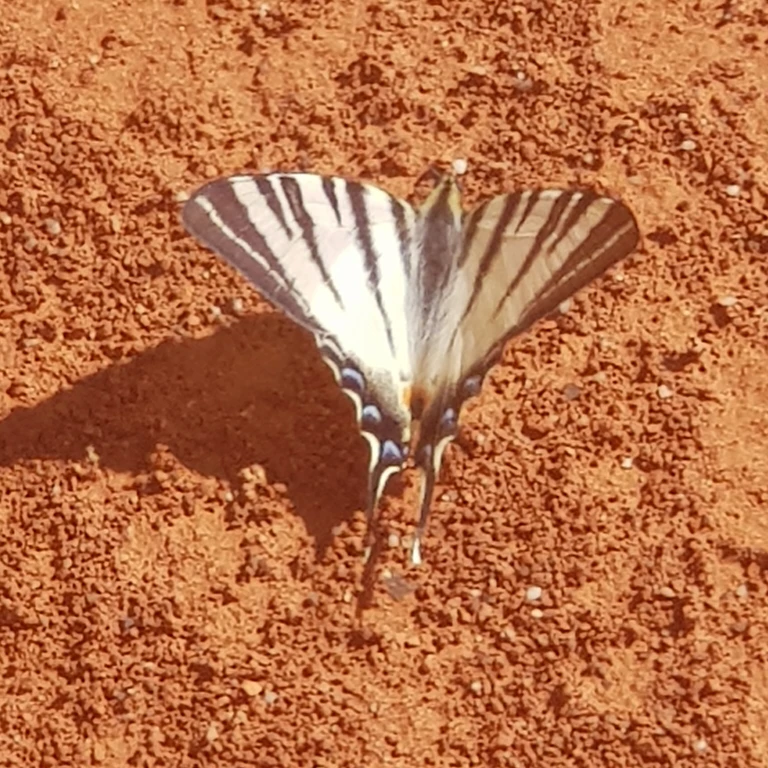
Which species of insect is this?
Iphiclides podalirius
